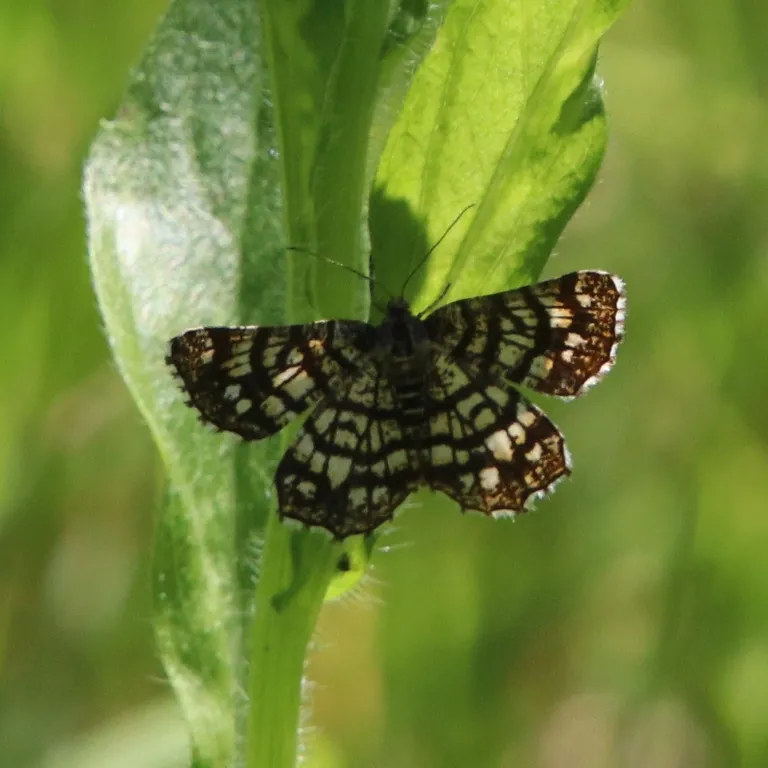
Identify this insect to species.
Chiasmia clathrata
